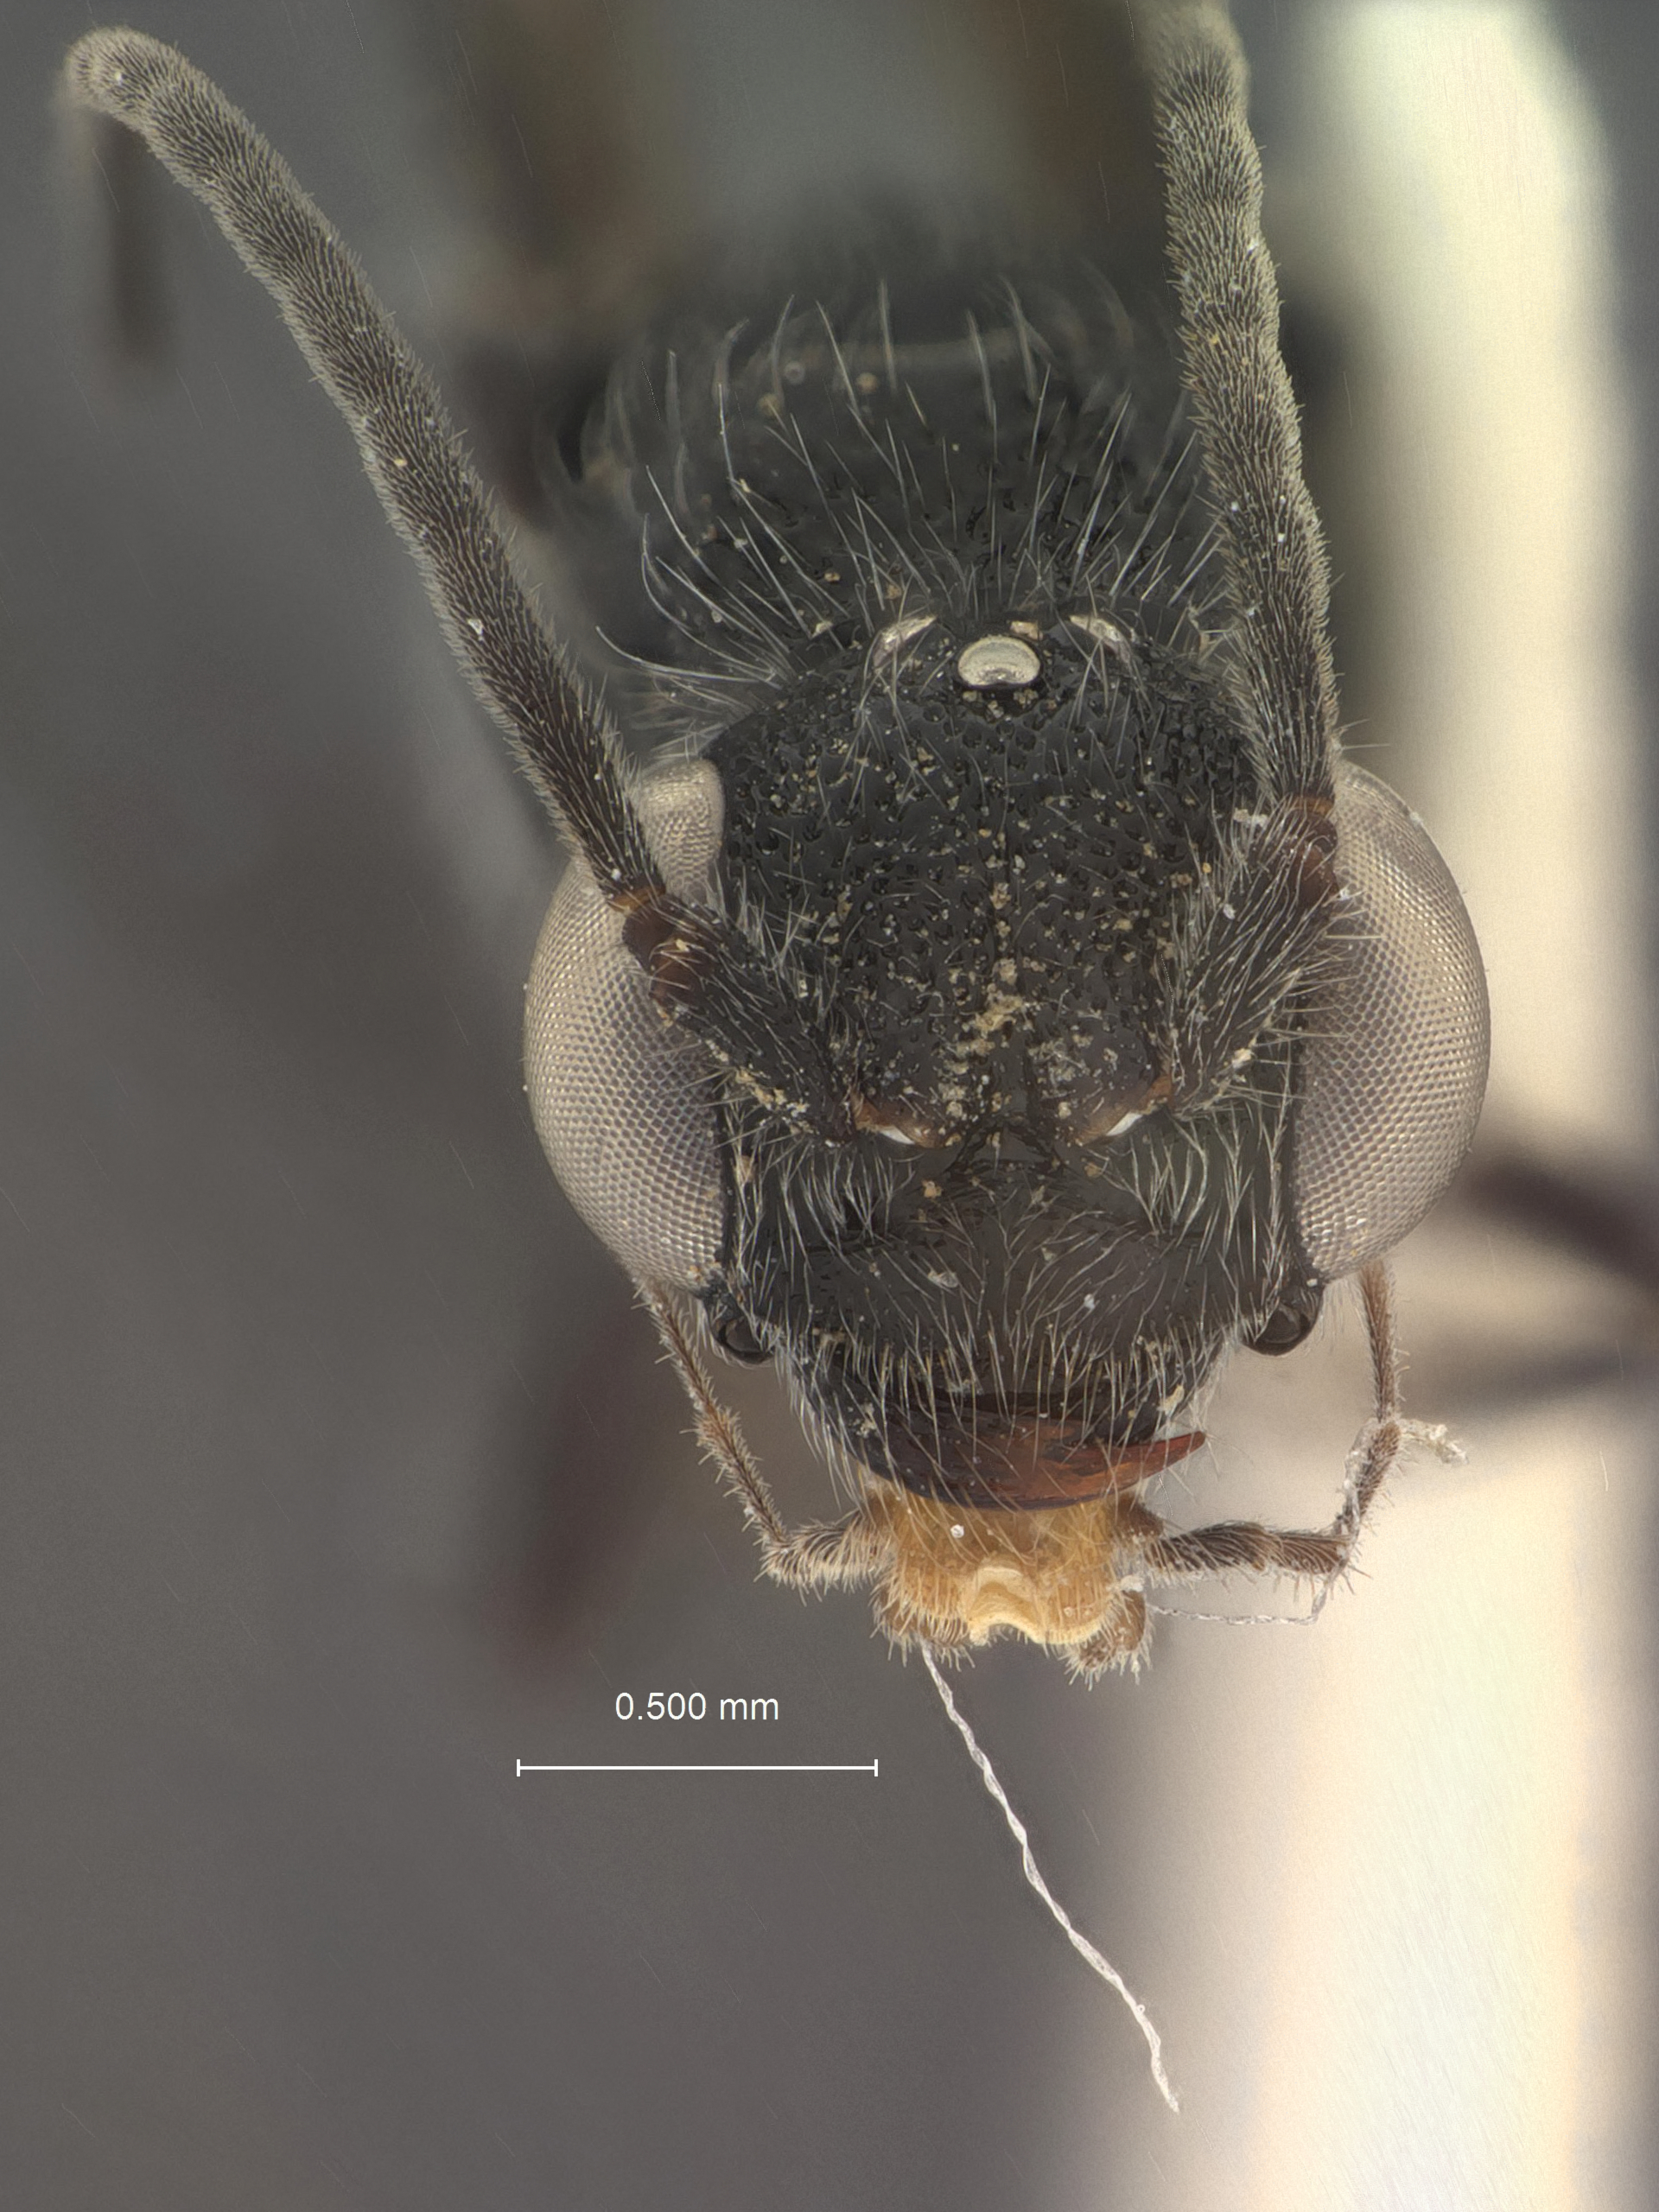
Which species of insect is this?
Pterombrus piceus
